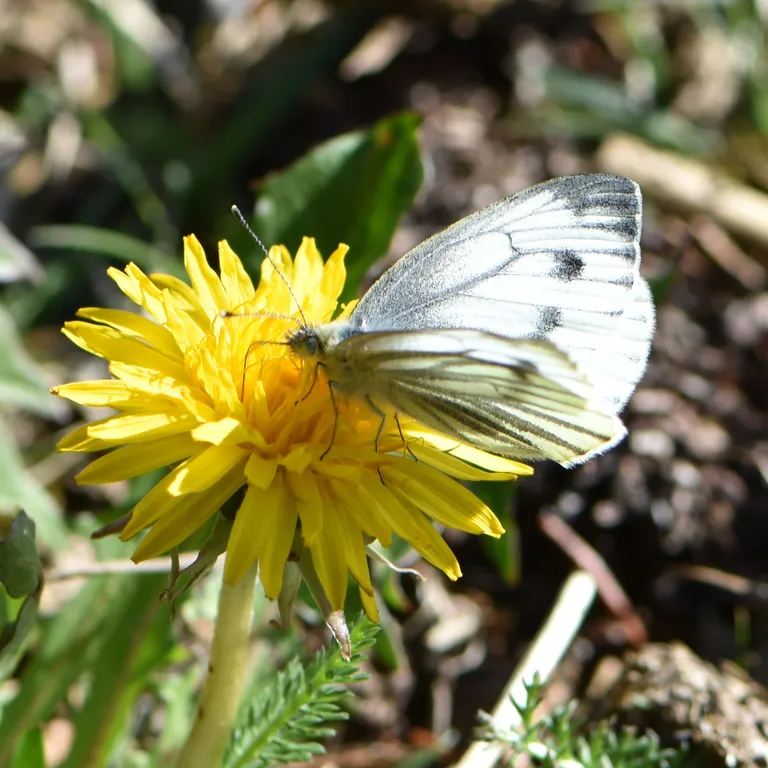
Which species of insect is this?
Pieris napi
